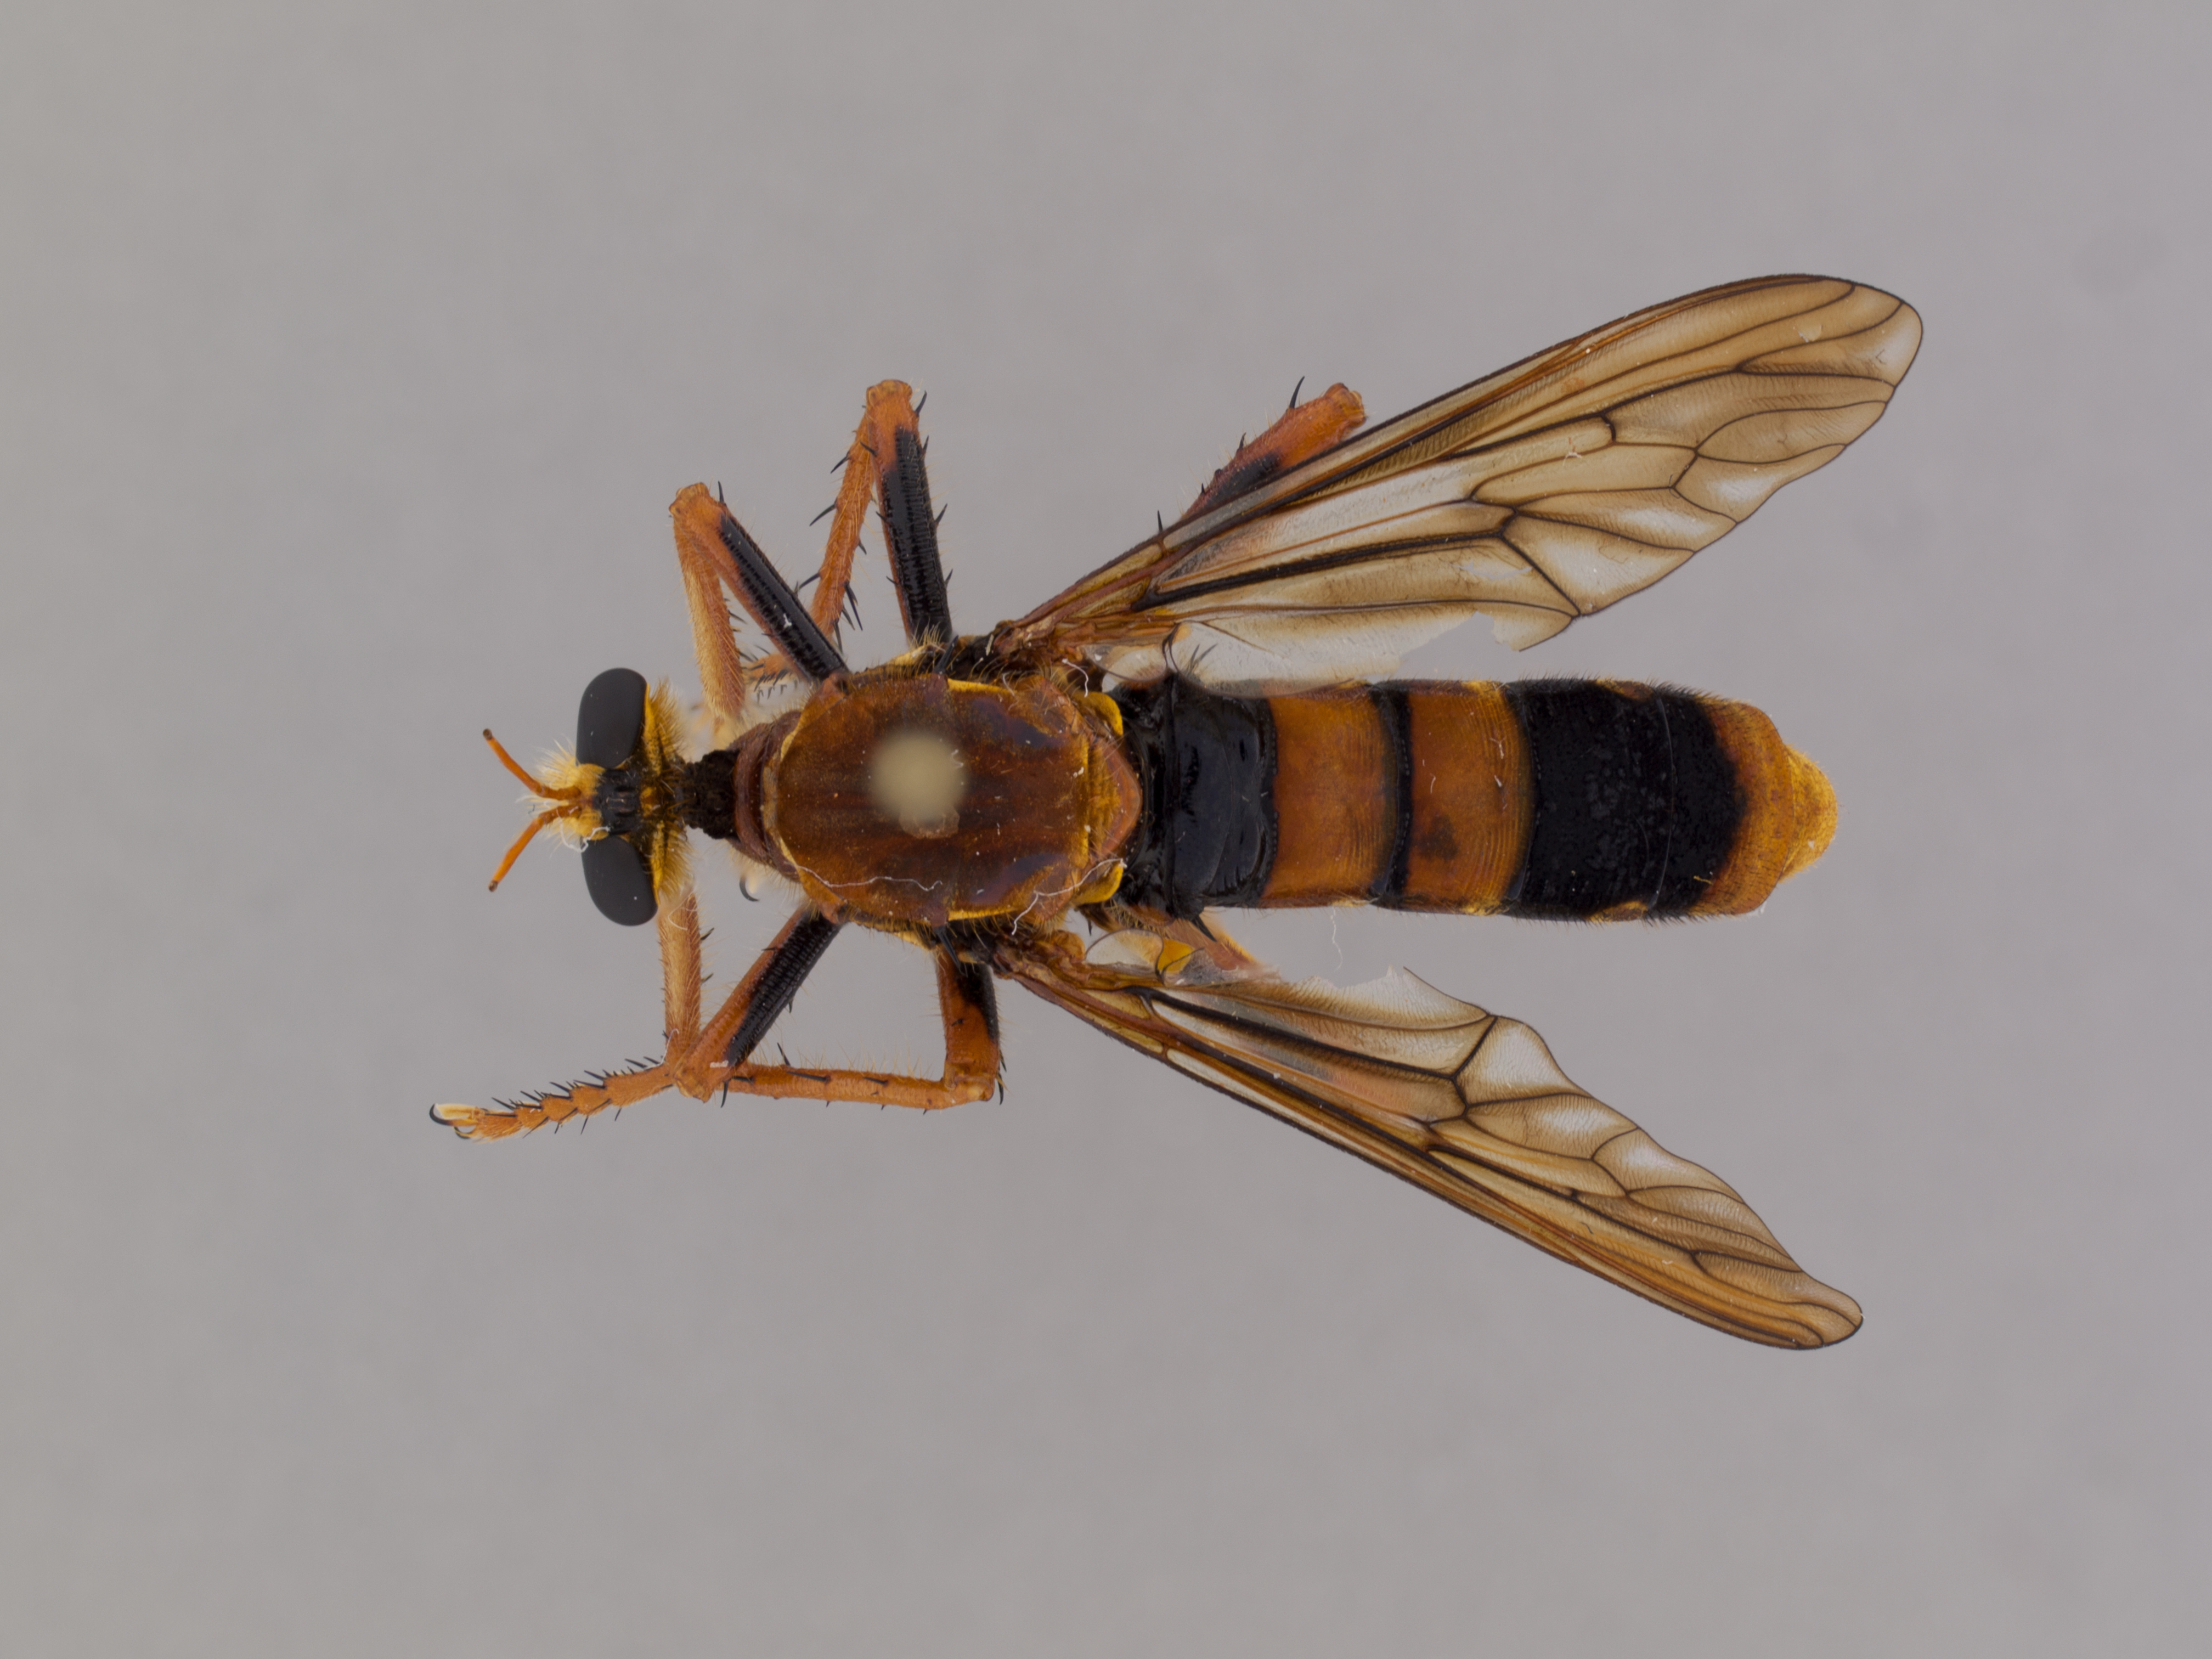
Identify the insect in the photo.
Chrysopogon albopunctatus
